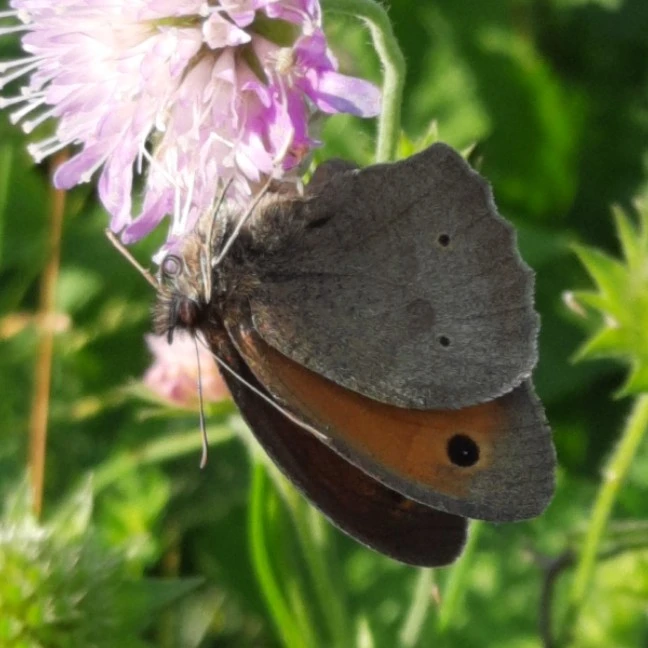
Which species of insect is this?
Maniola jurtina
